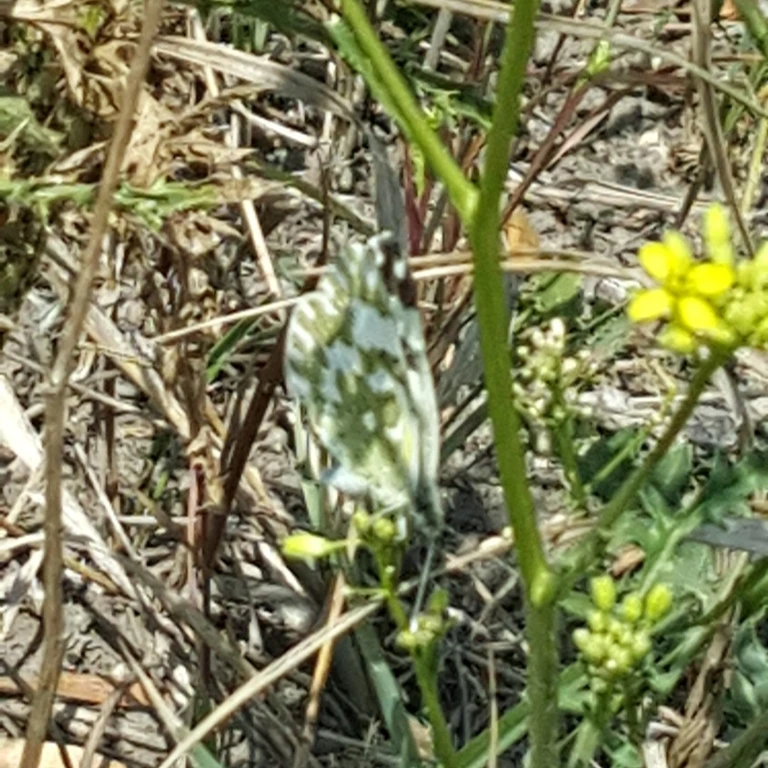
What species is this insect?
Pontia edusa
